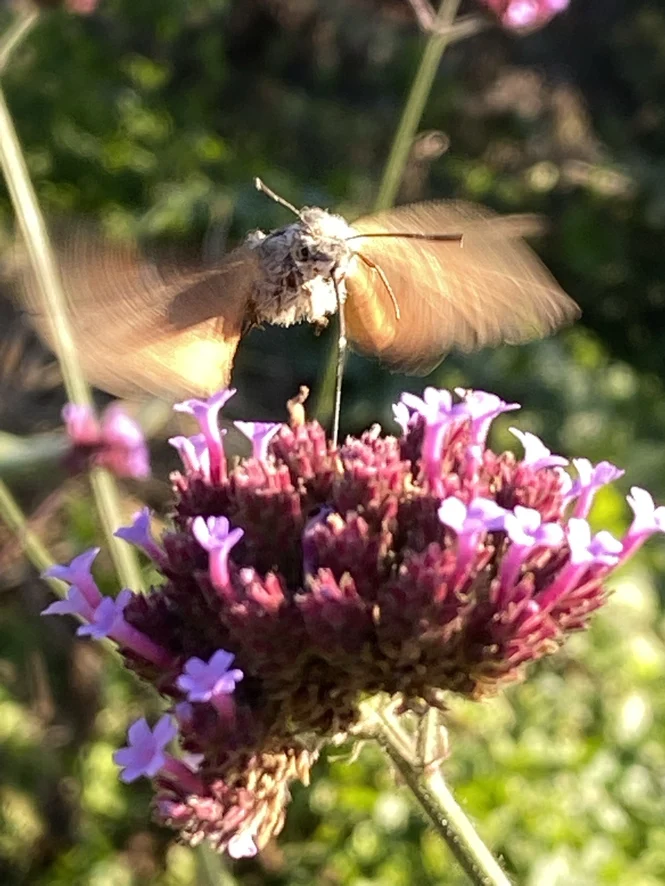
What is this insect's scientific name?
Macroglossum stellatarum
